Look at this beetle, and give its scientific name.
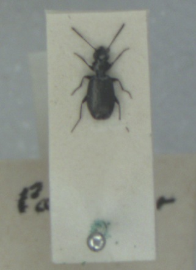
Syntomus foveatus
